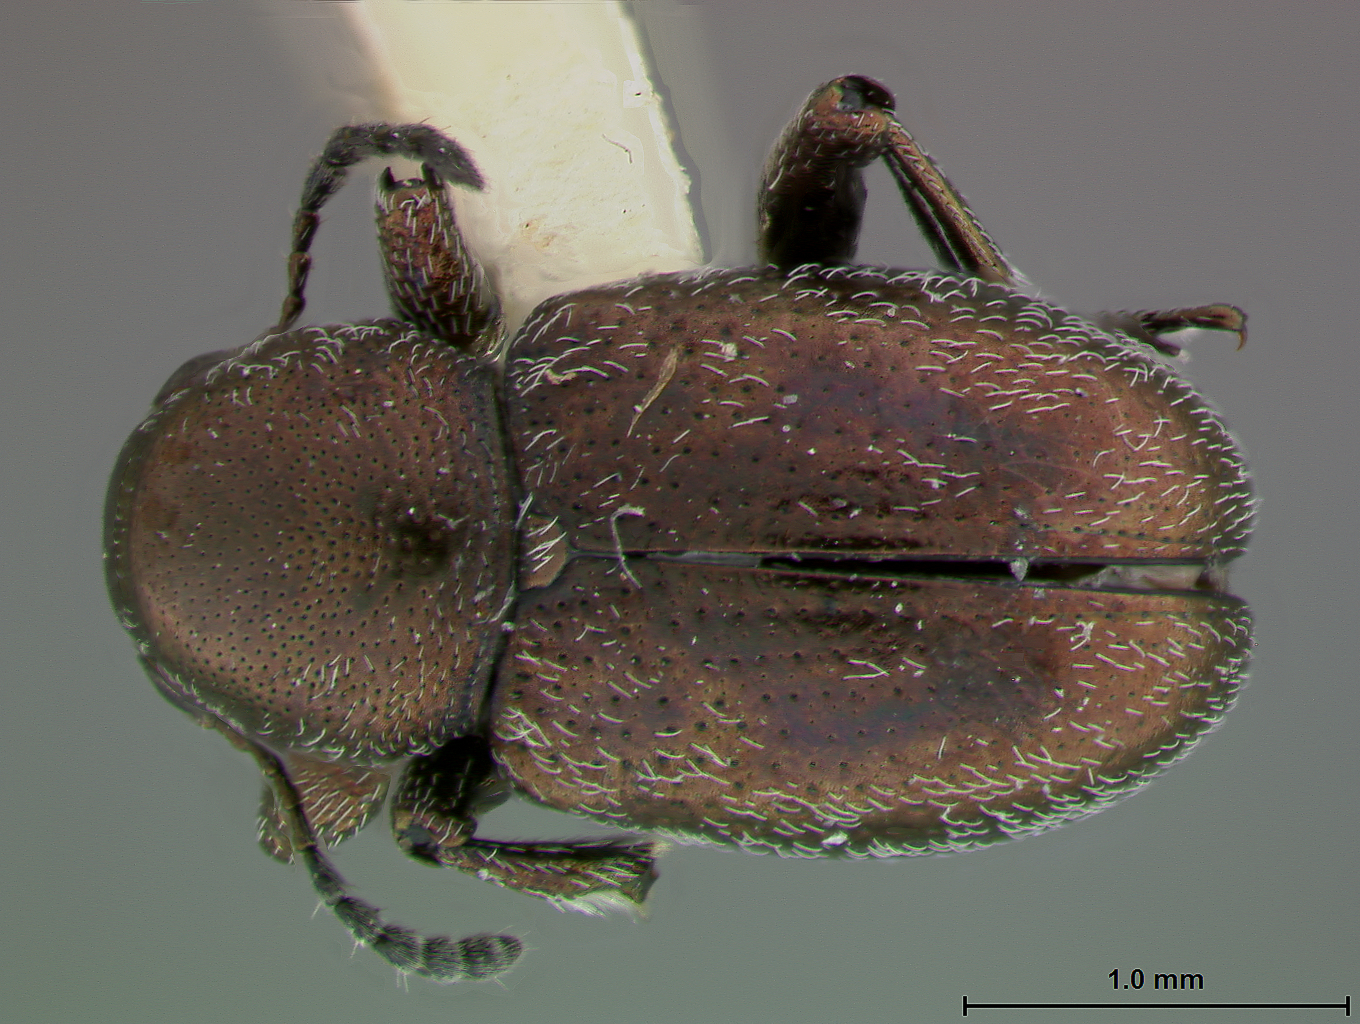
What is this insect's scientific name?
Graphops tenuis
